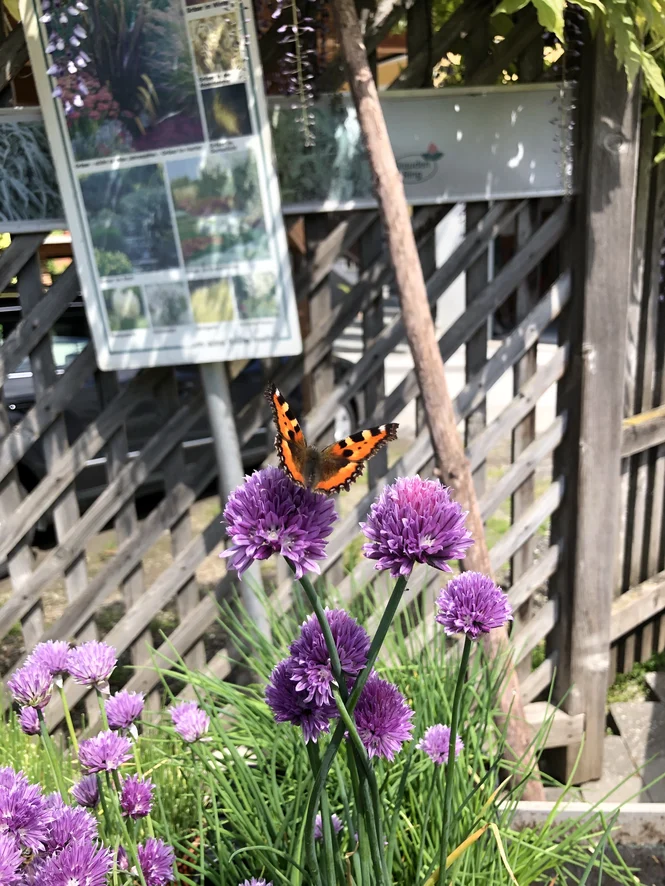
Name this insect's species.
Aglais urticae
